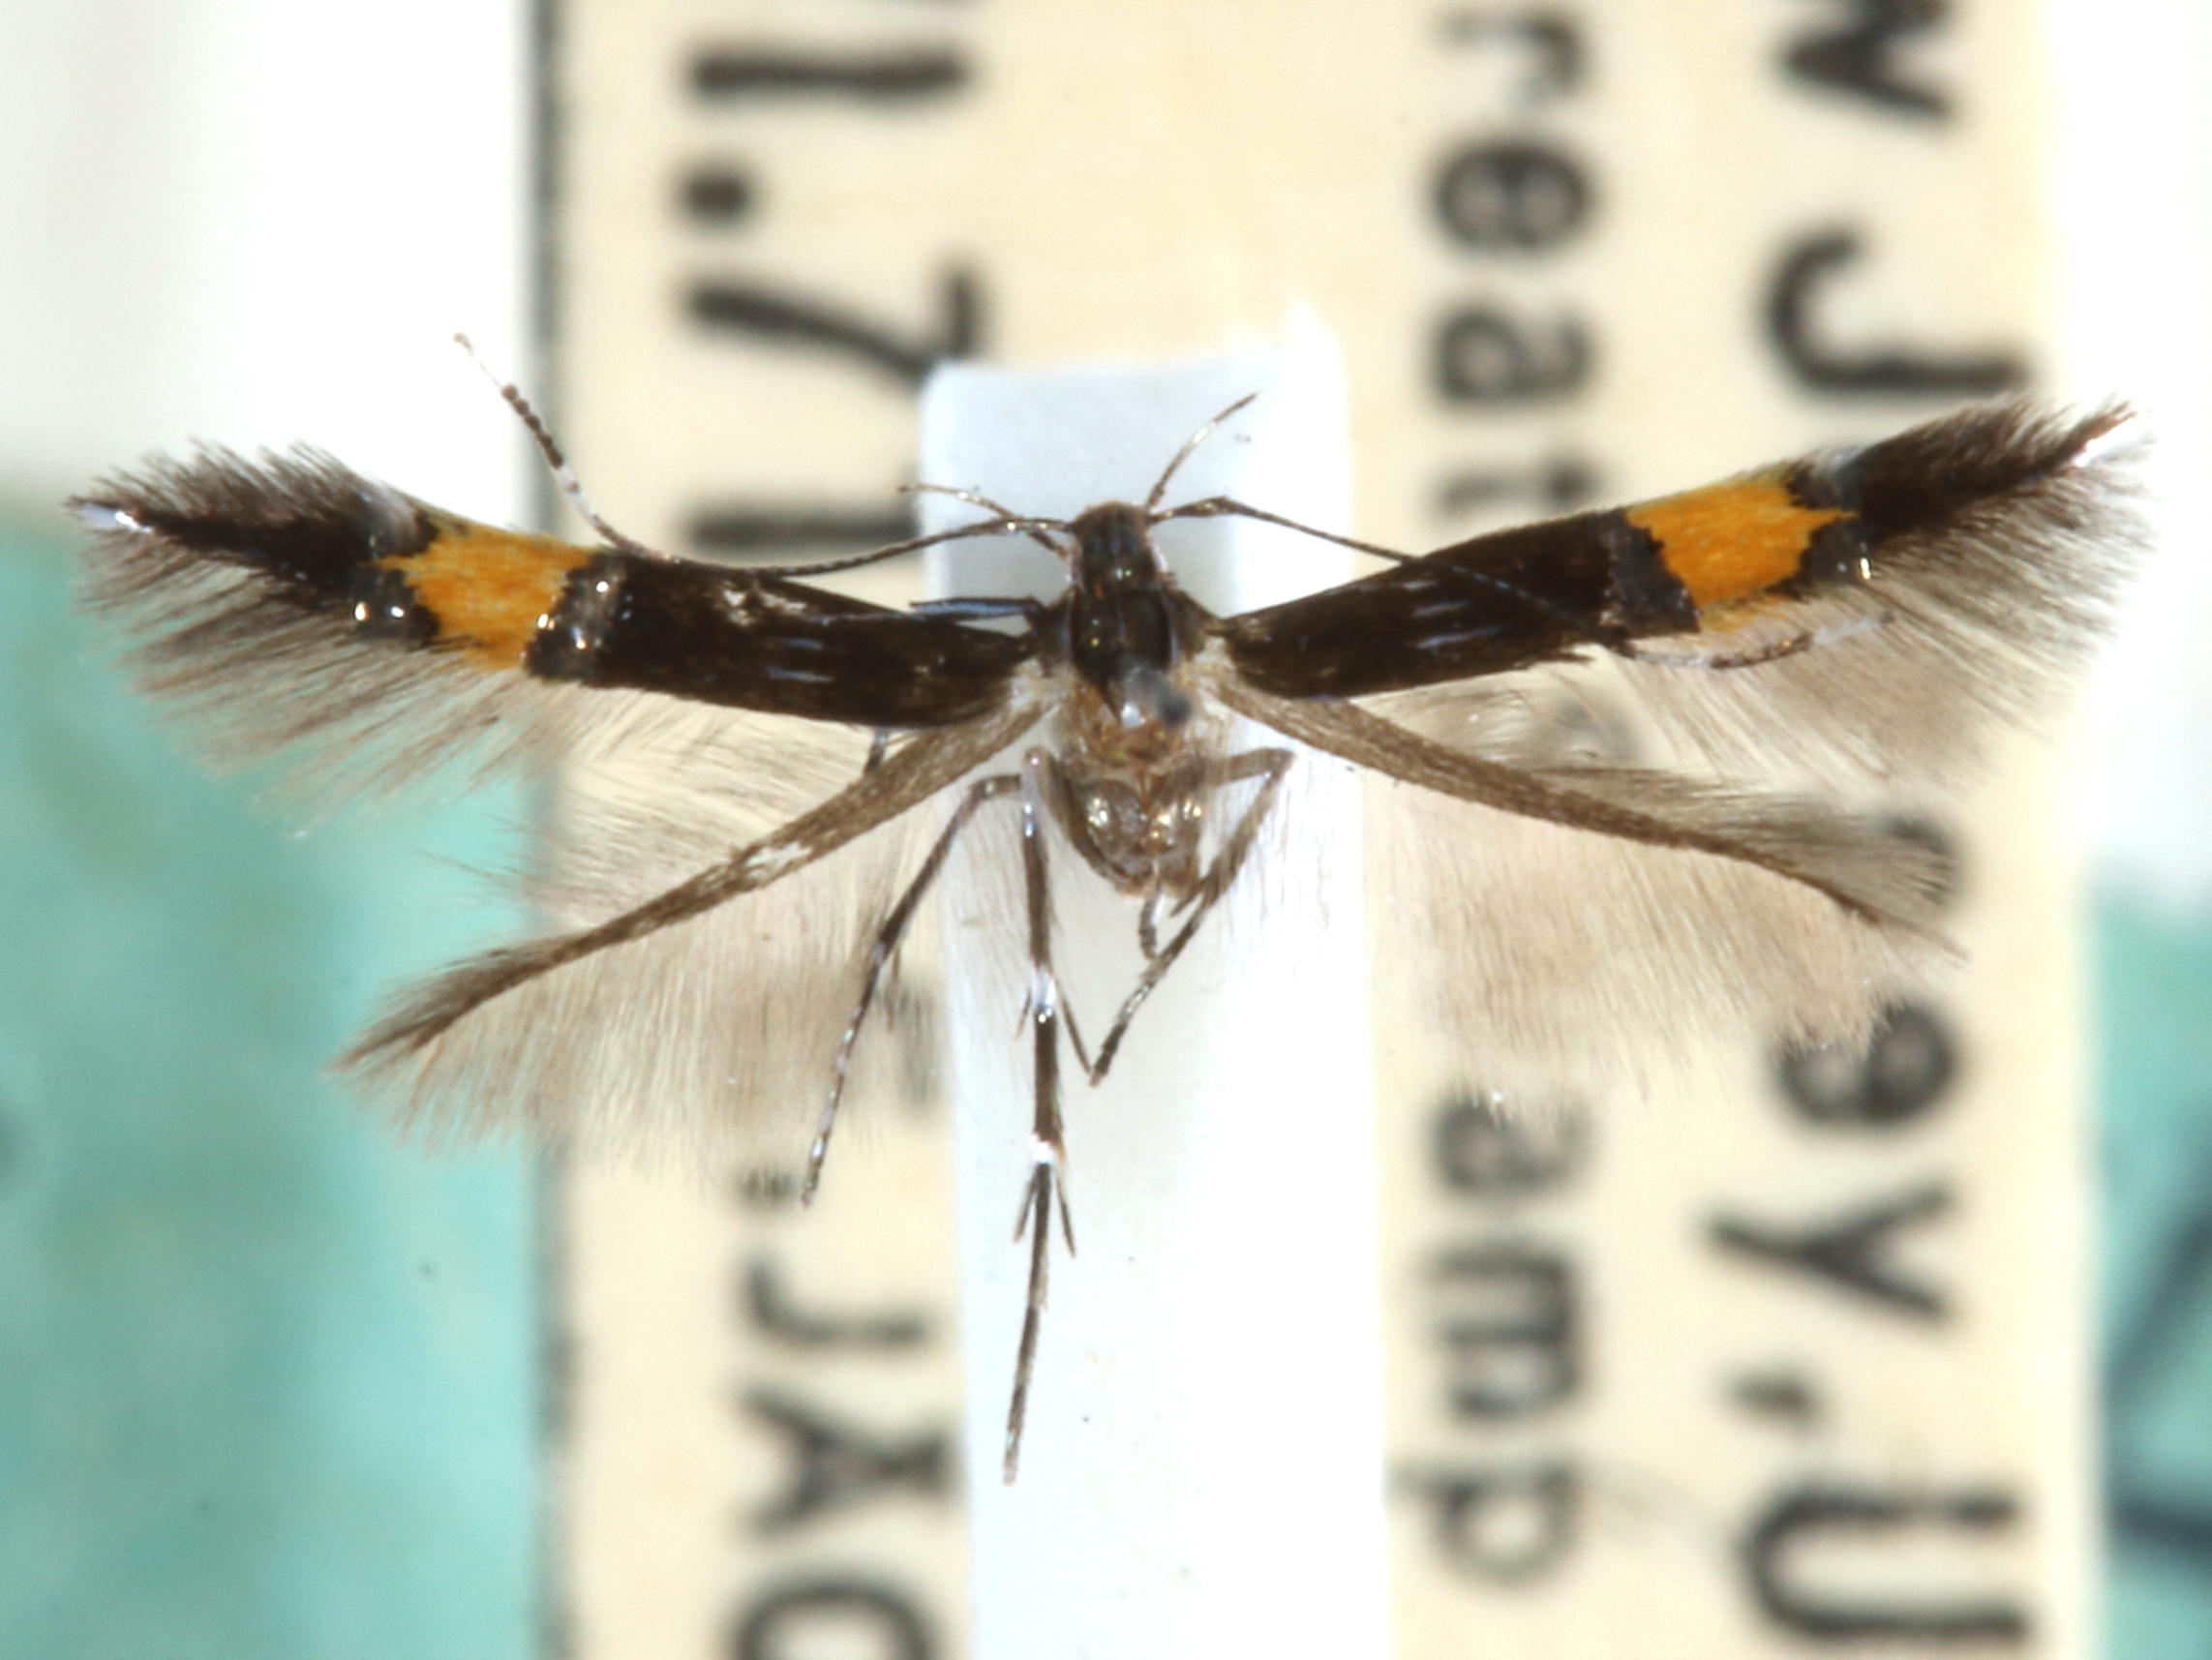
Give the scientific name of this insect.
Cosmopterix turbidella
